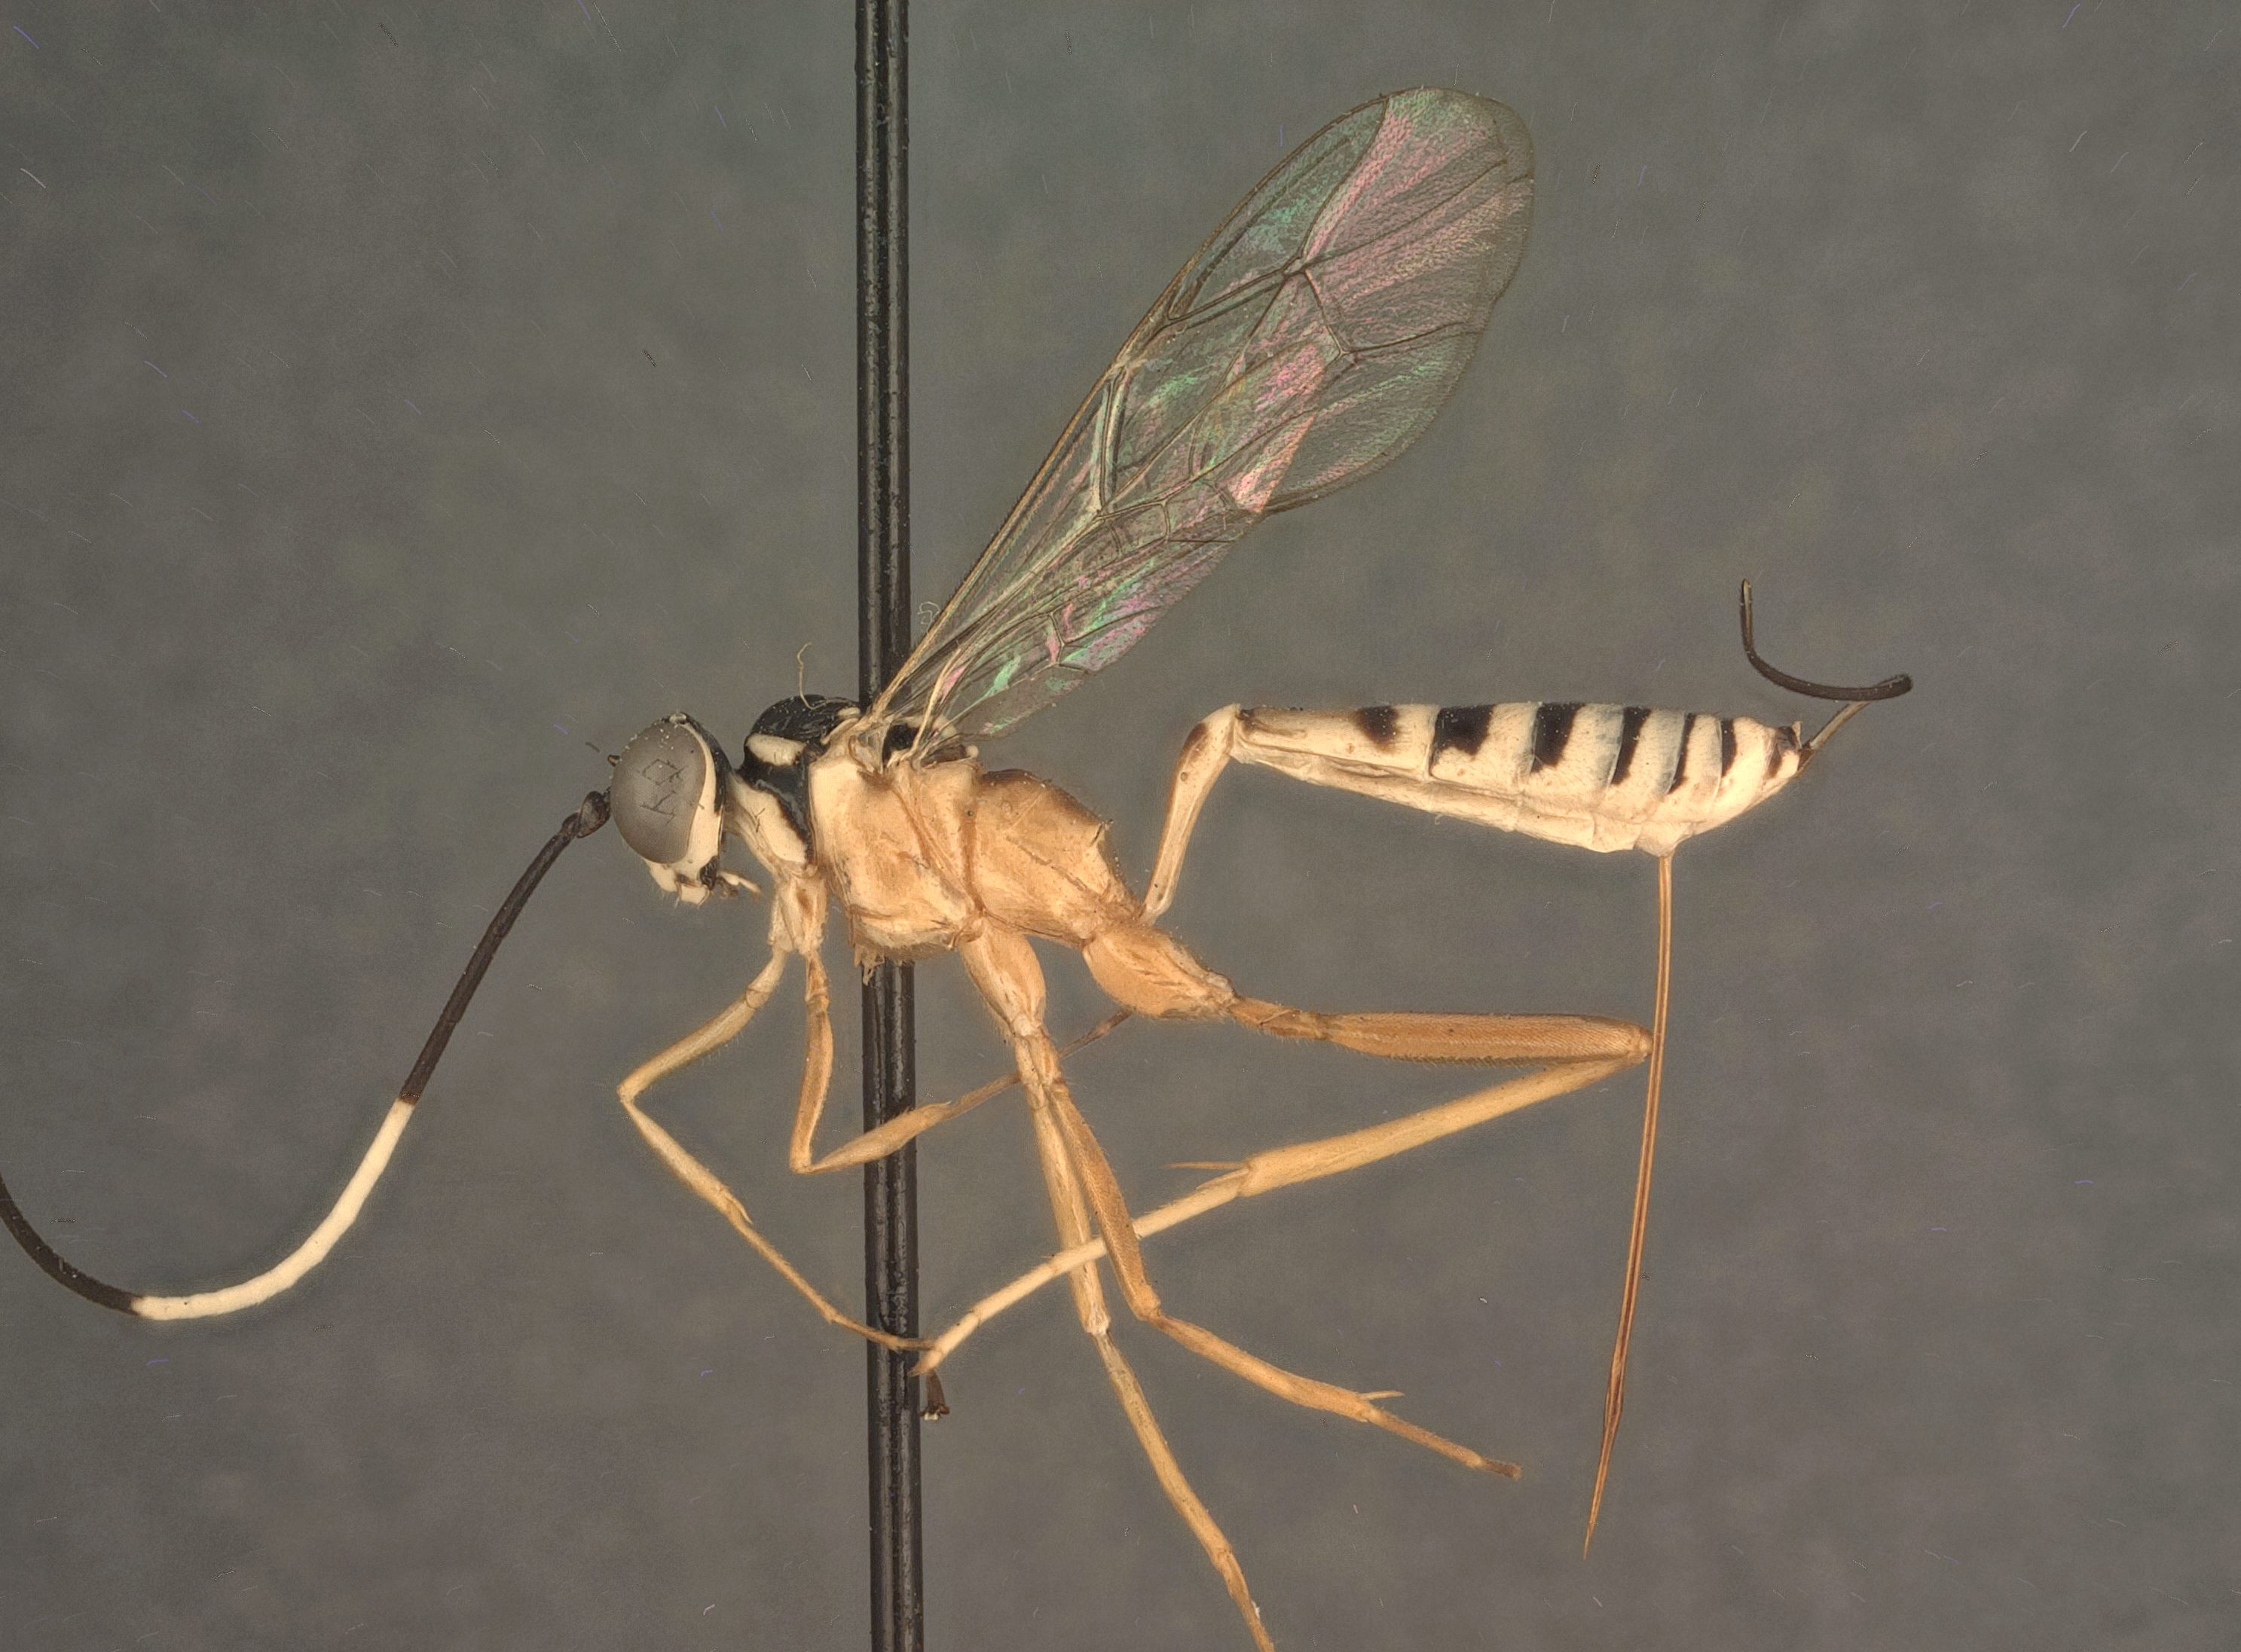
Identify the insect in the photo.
Polycyrtus carinispinis
